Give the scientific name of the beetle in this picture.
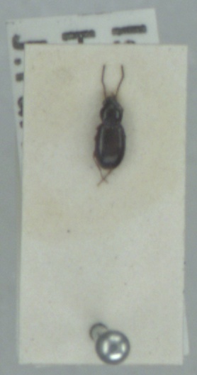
Bembidion obtusum
